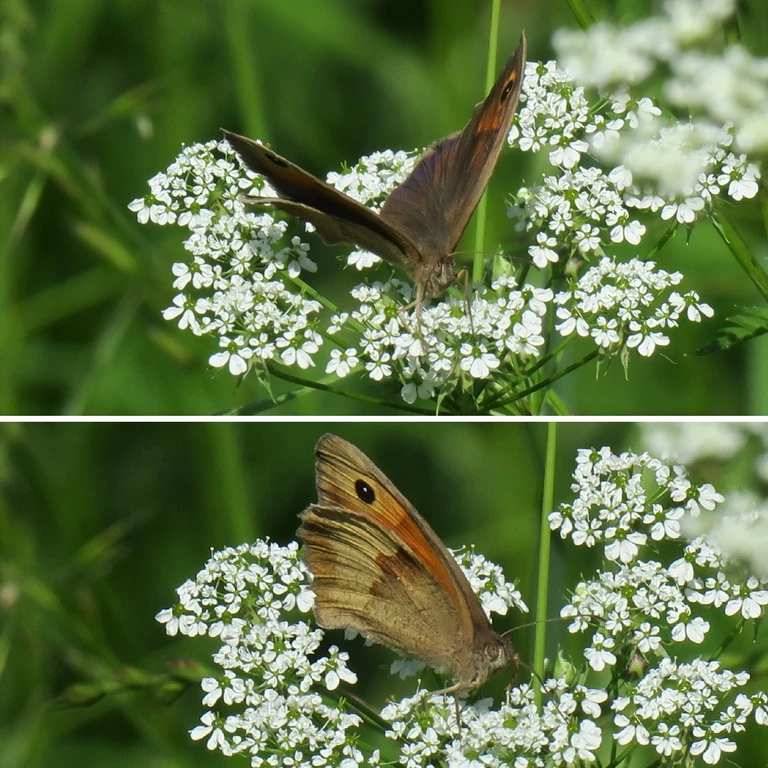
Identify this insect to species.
Maniola jurtina
